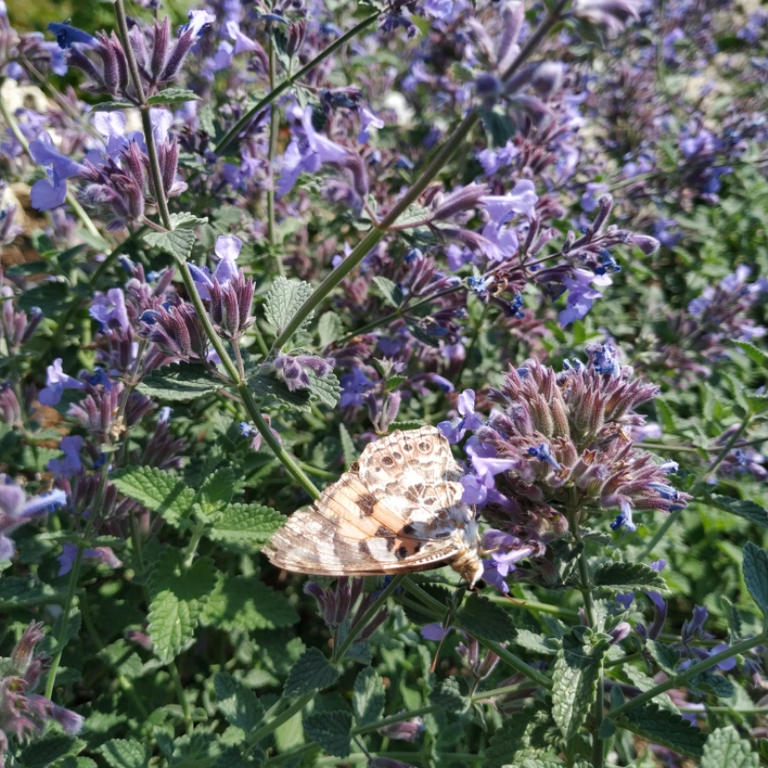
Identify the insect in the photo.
Vanessa cardui
